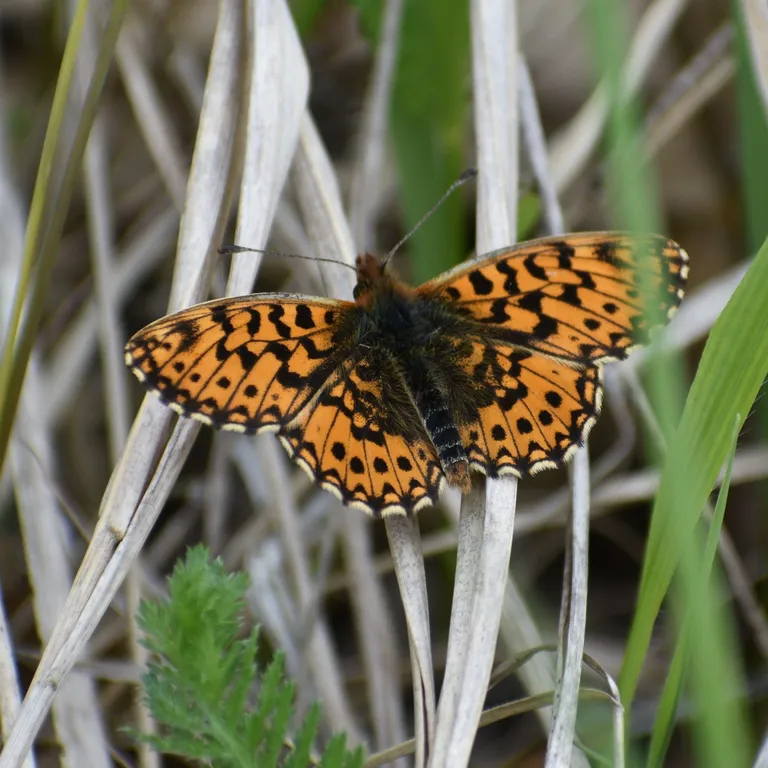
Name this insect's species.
Boloria dia
